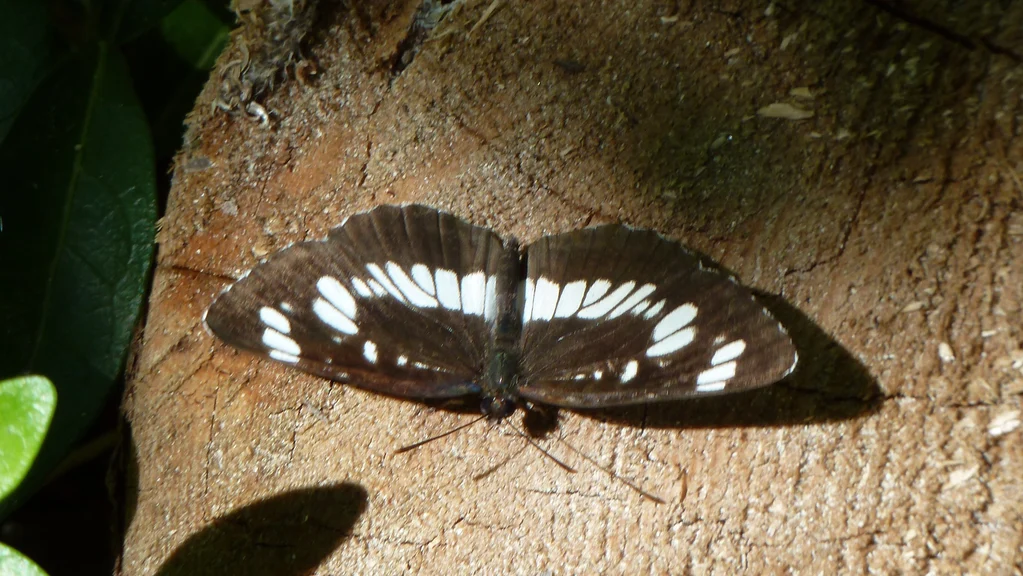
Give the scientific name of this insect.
Neptis rivularis
